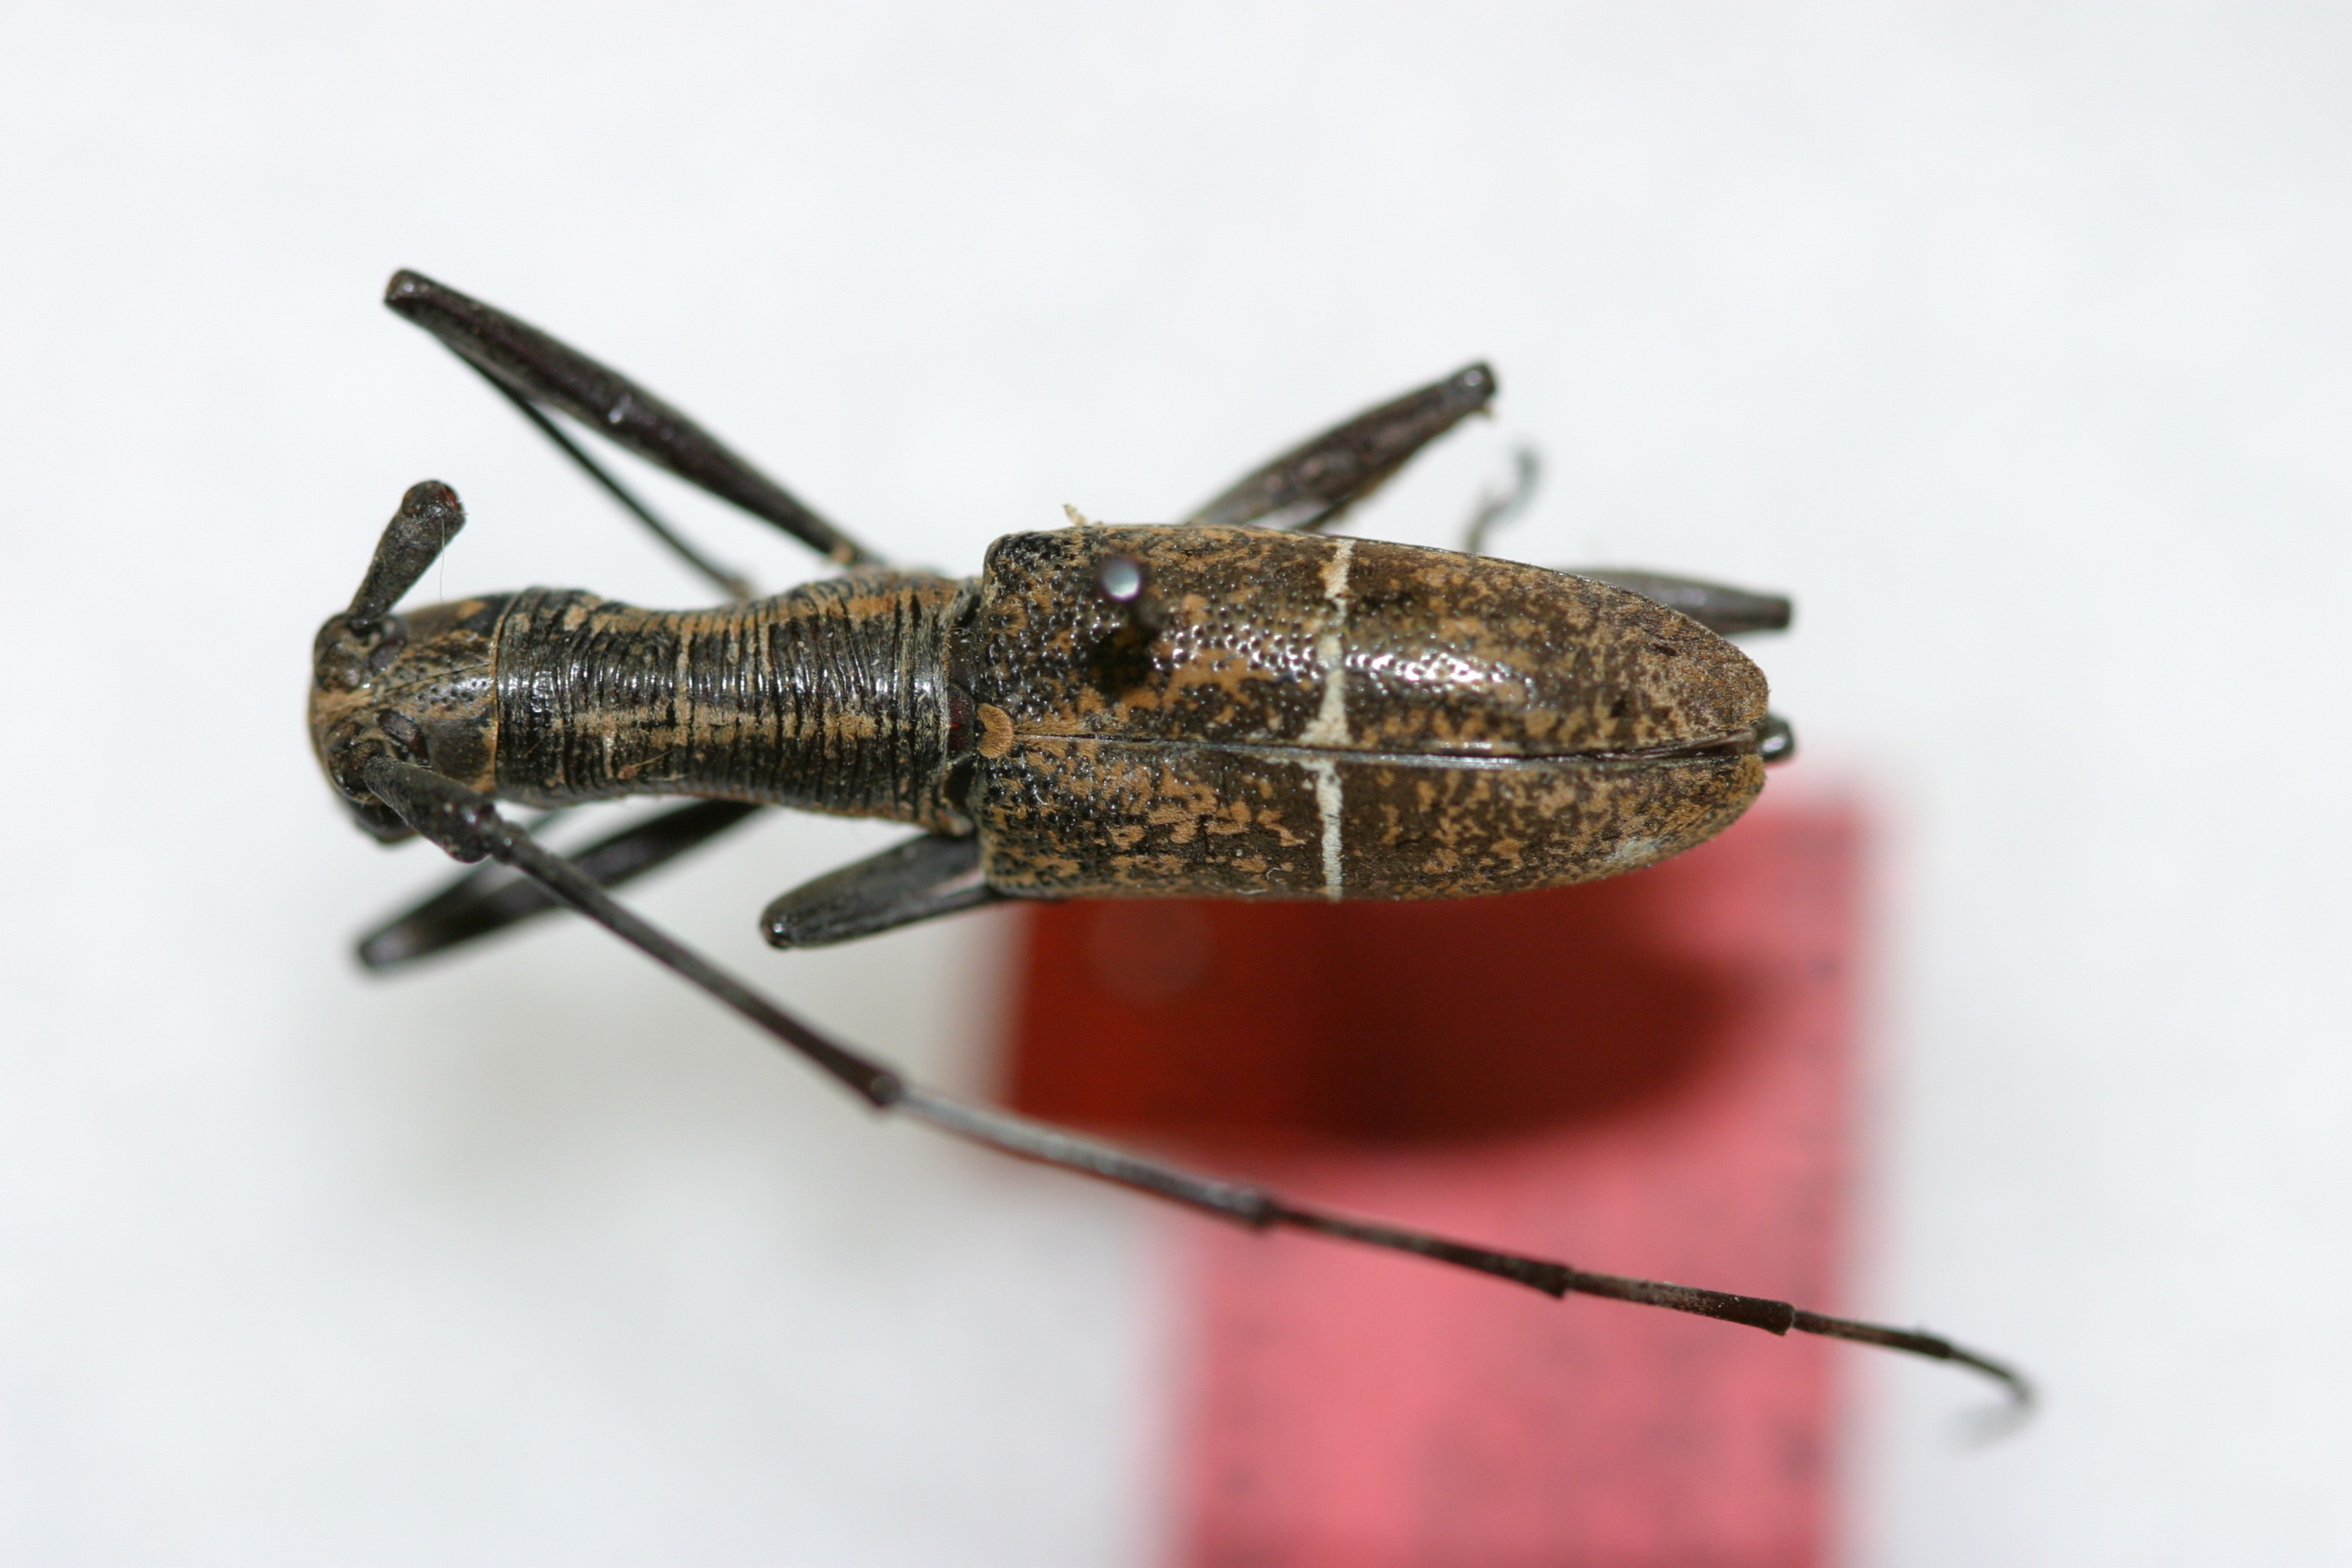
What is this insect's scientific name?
Gnoma jugalis
